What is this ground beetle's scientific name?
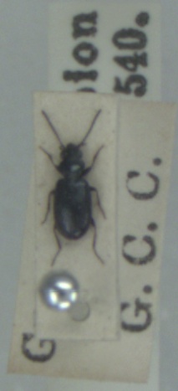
Bembidion minimum
